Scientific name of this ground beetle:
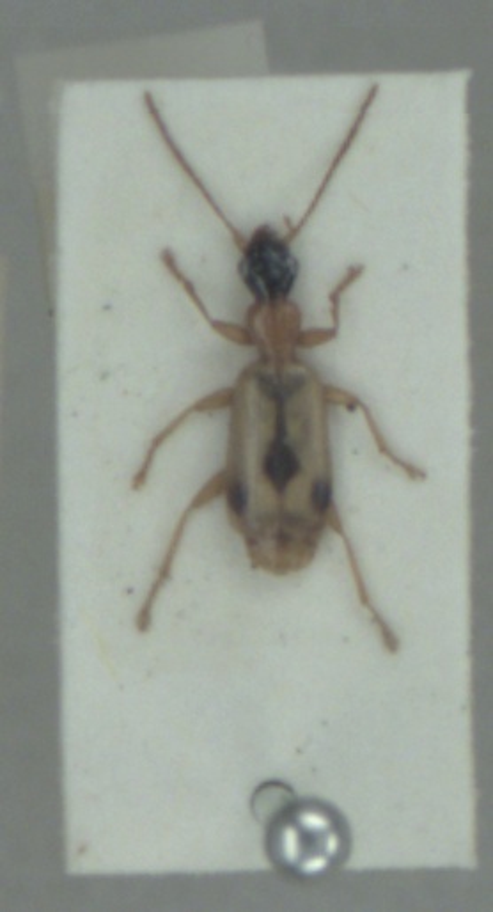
Demetrias imperialis
